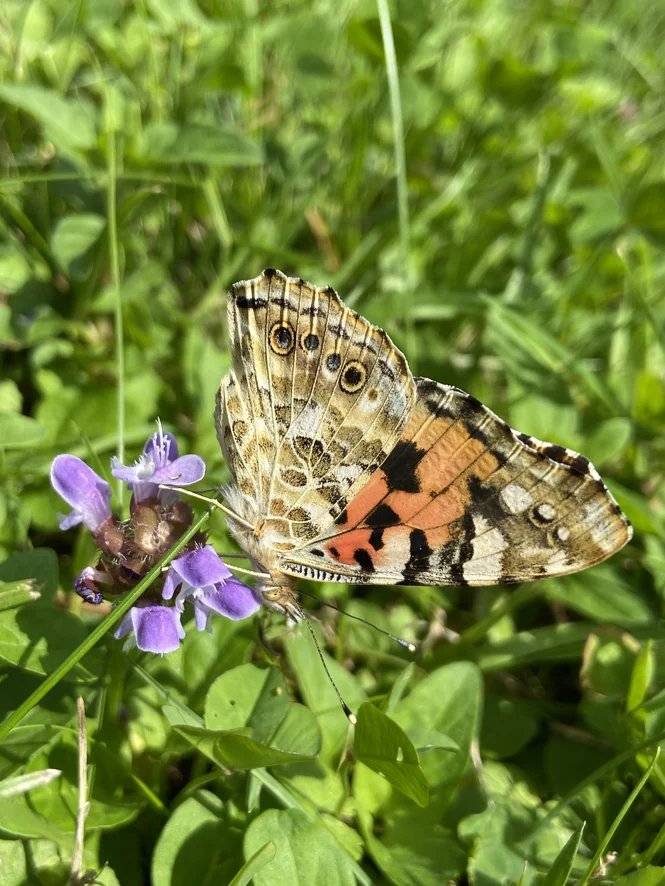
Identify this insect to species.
Vanessa cardui
